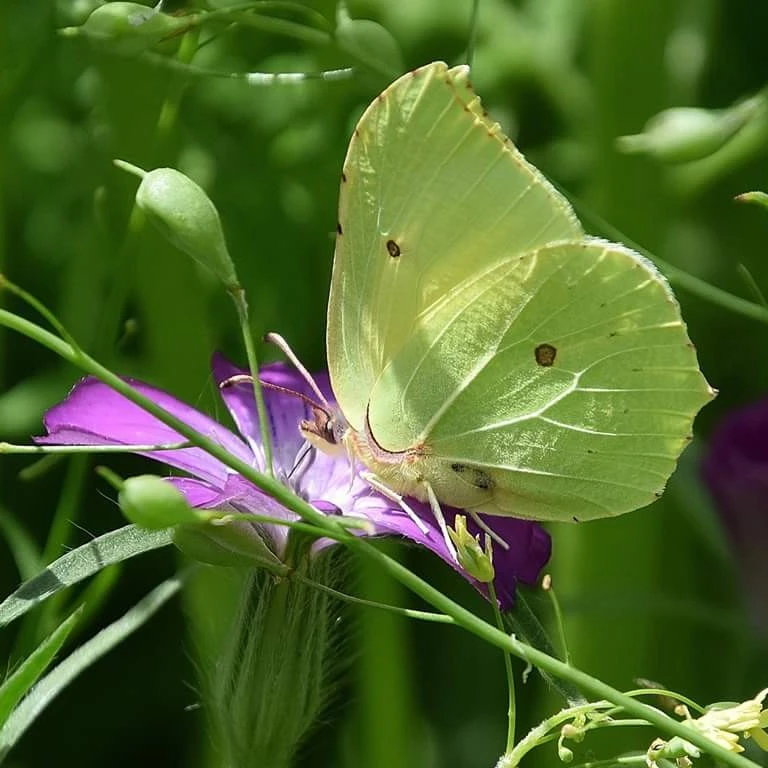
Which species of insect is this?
Gonepteryx rhamni
